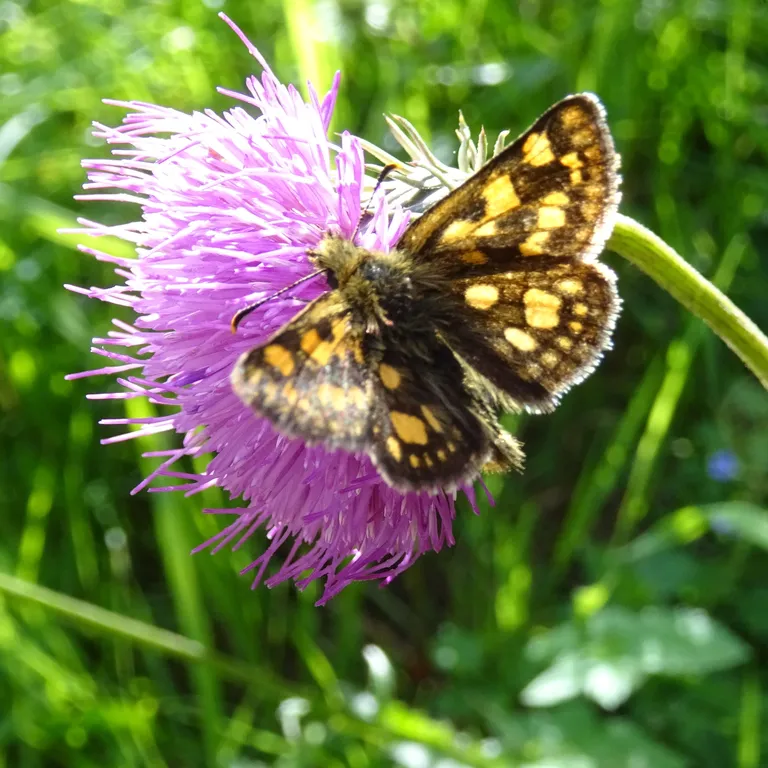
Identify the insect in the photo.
Carterocephalus palaemon
